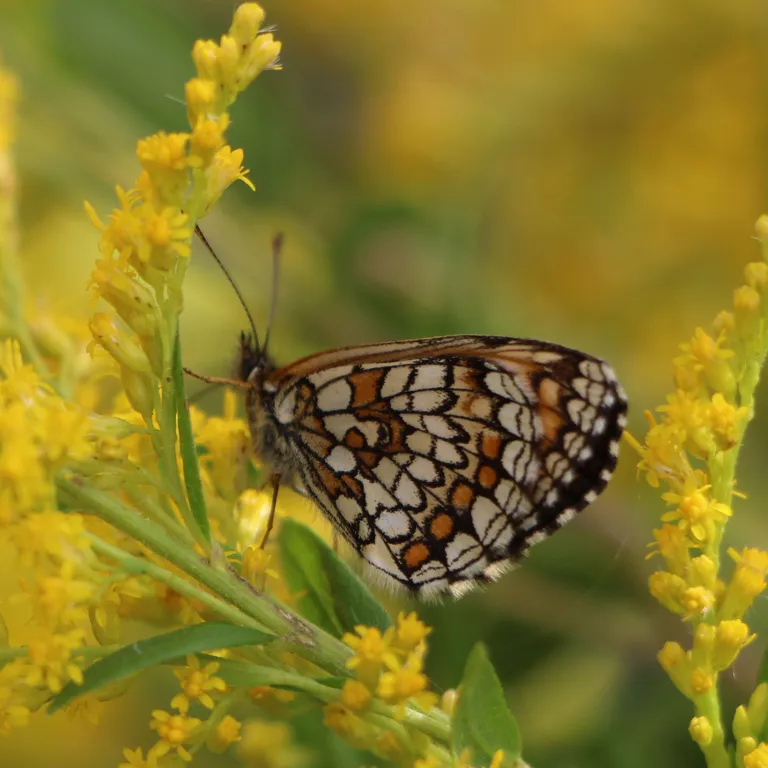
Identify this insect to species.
Melitaea athalia
